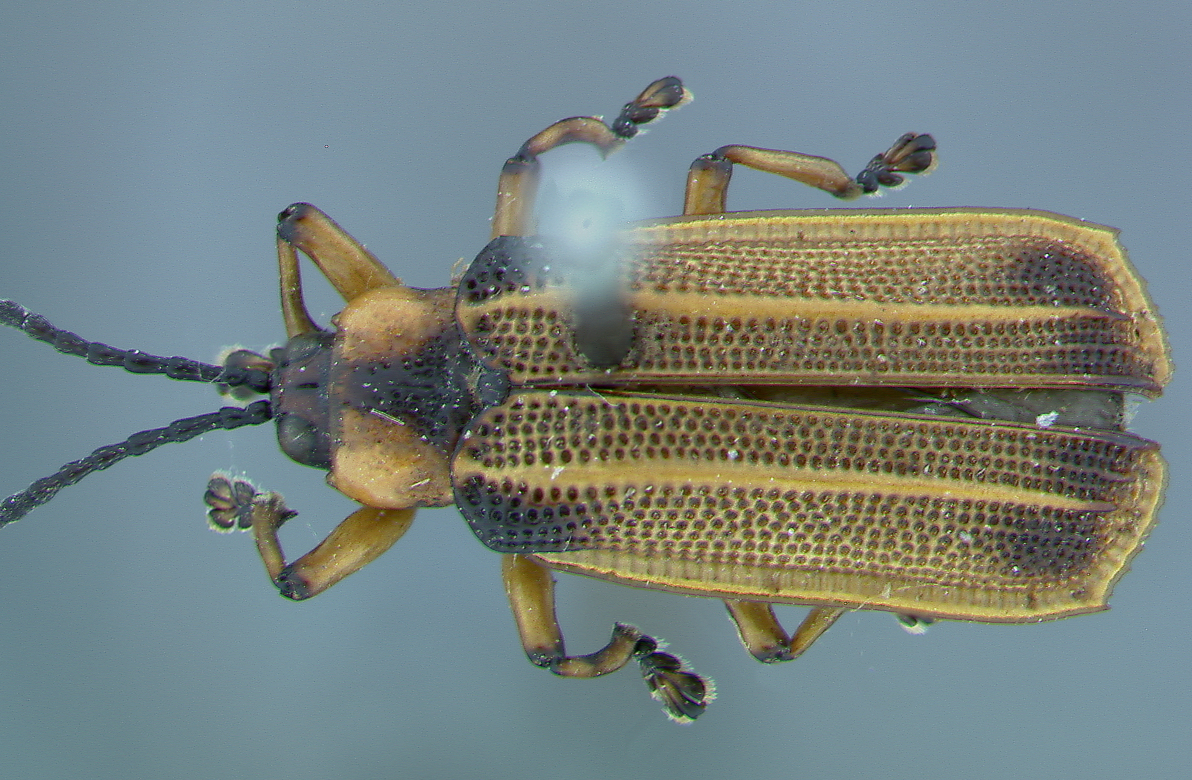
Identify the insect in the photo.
Sceloenopla multistriata
